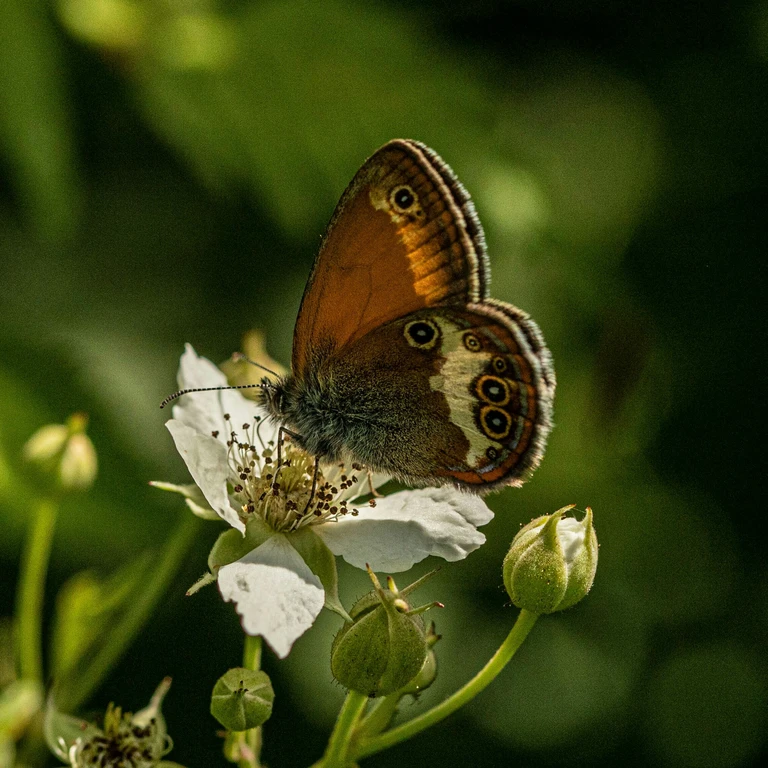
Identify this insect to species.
Coenonympha arcania
